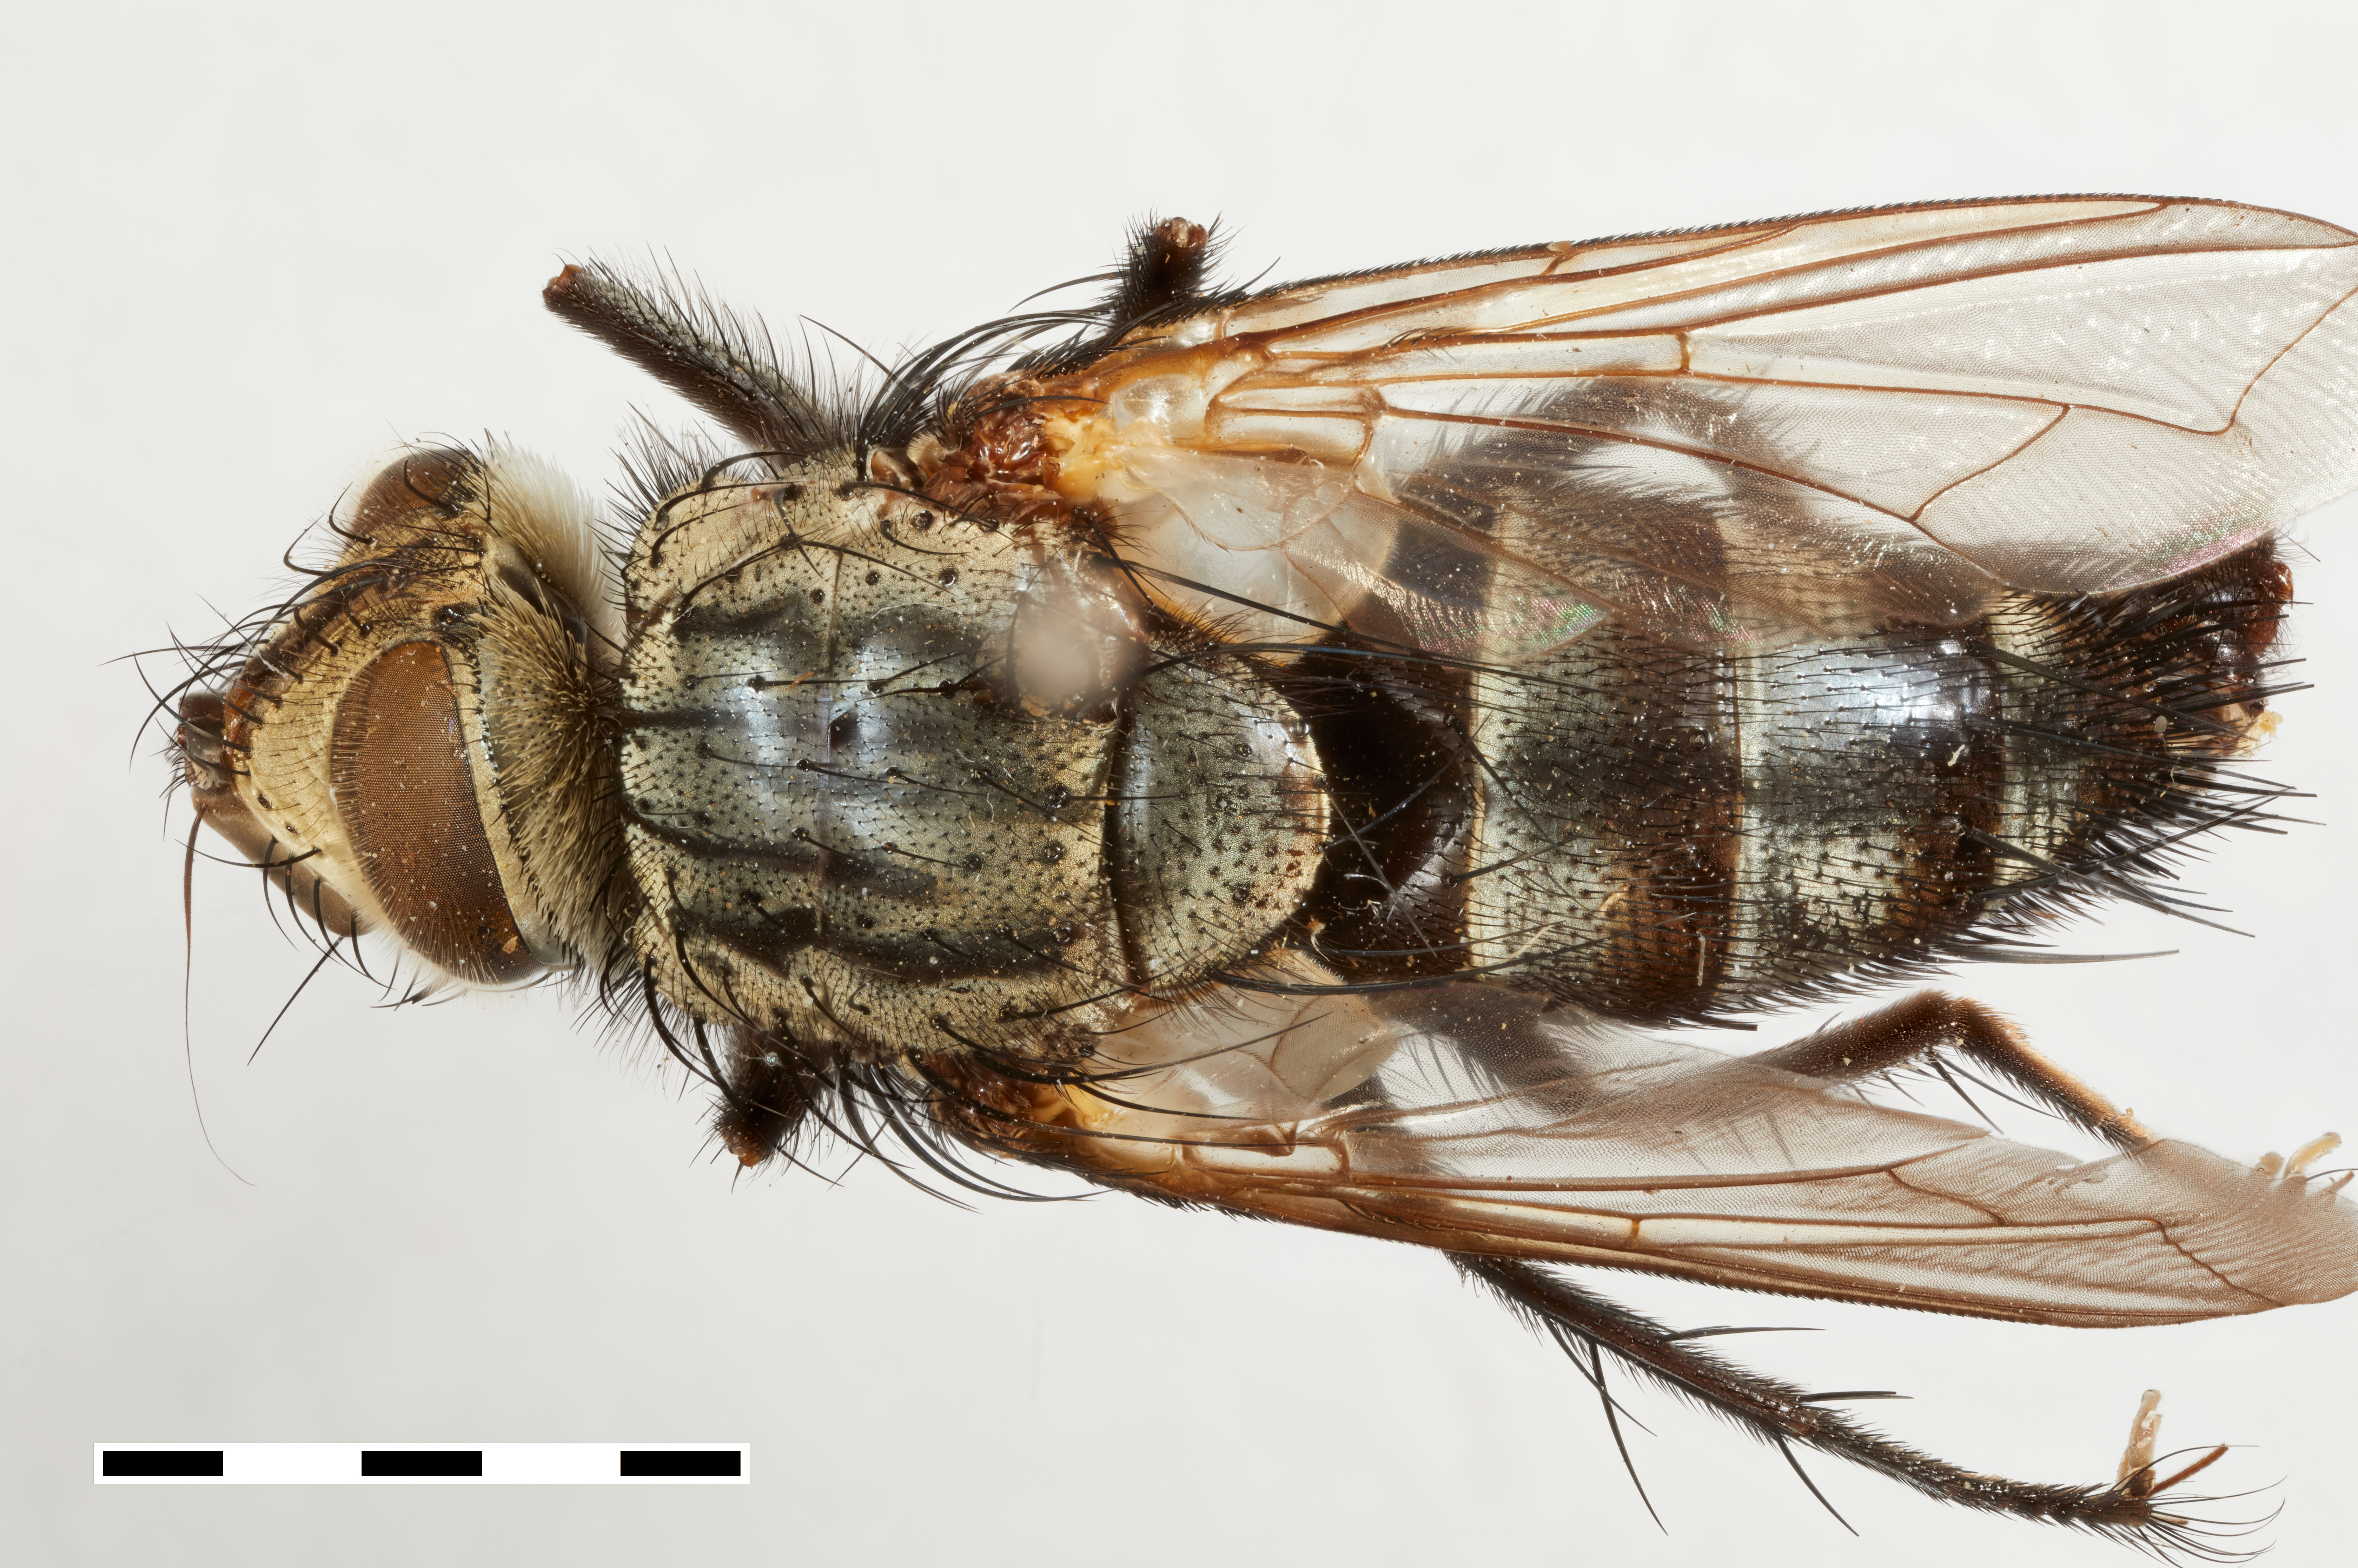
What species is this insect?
Phorocera coccyx
